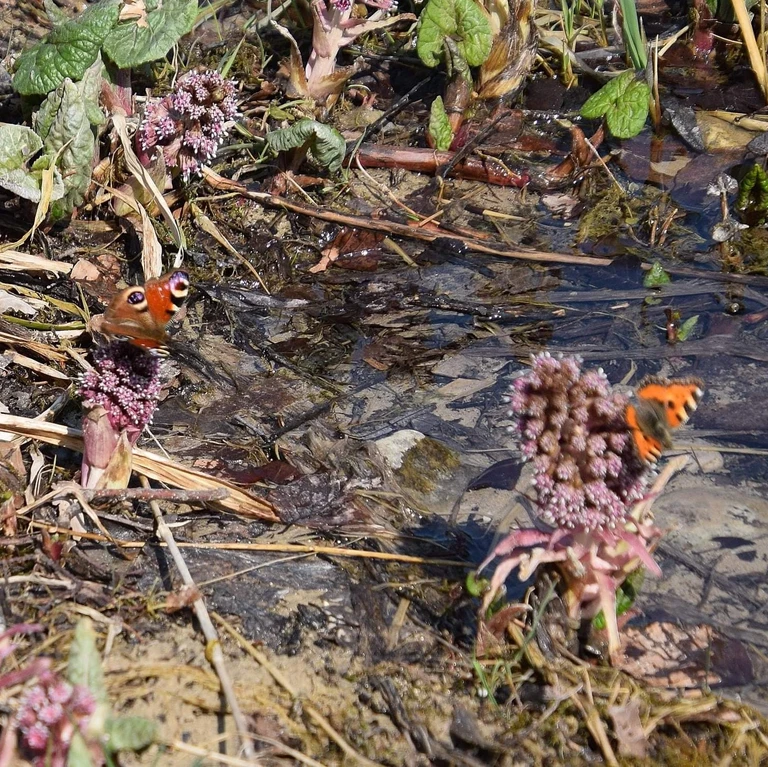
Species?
Aglais io
